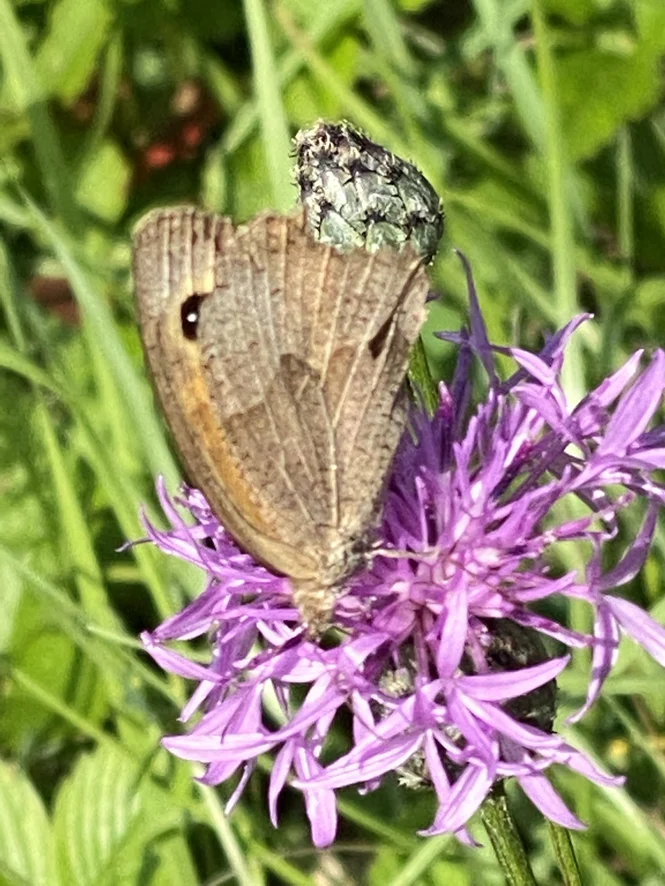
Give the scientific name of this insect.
Maniola jurtina
